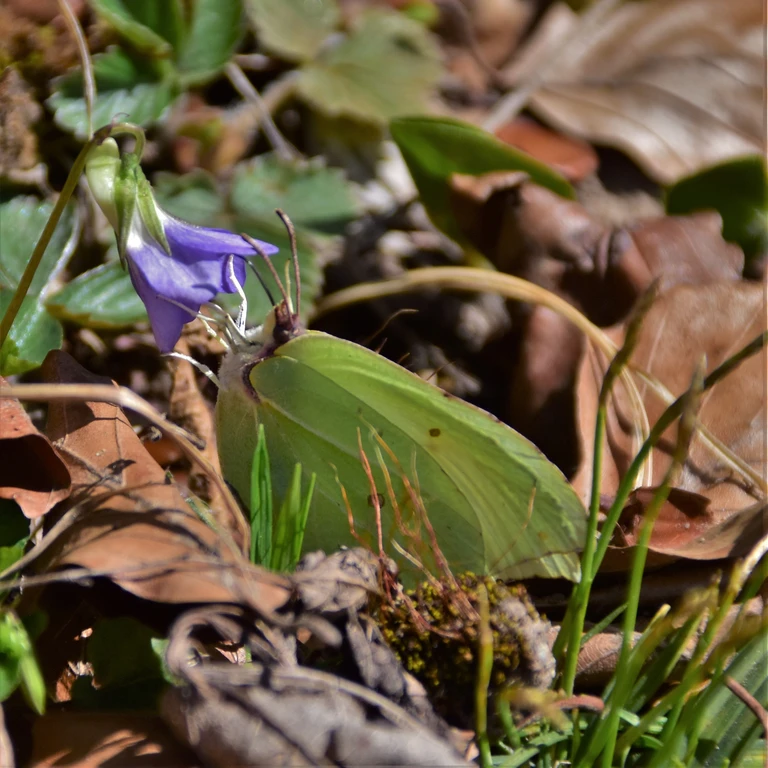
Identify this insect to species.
Gonepteryx rhamni
